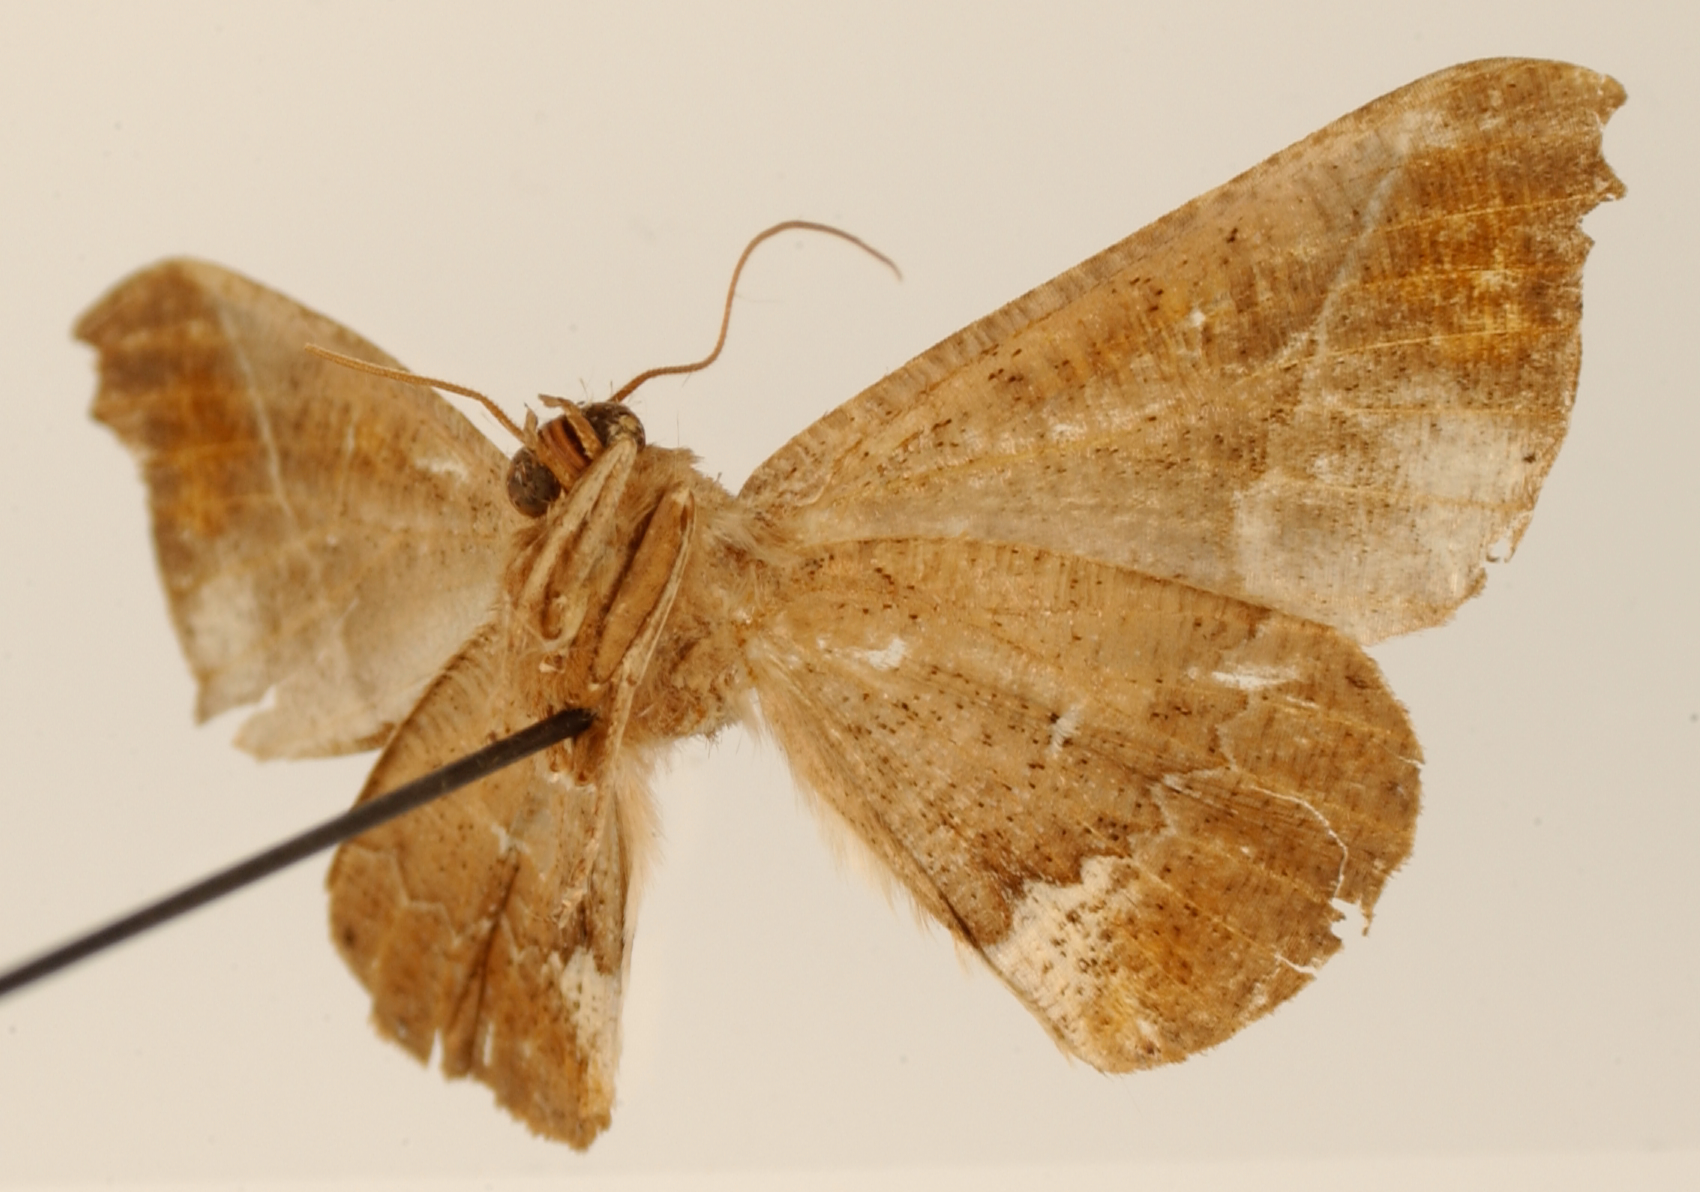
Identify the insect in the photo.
Azelina semibrunnea
